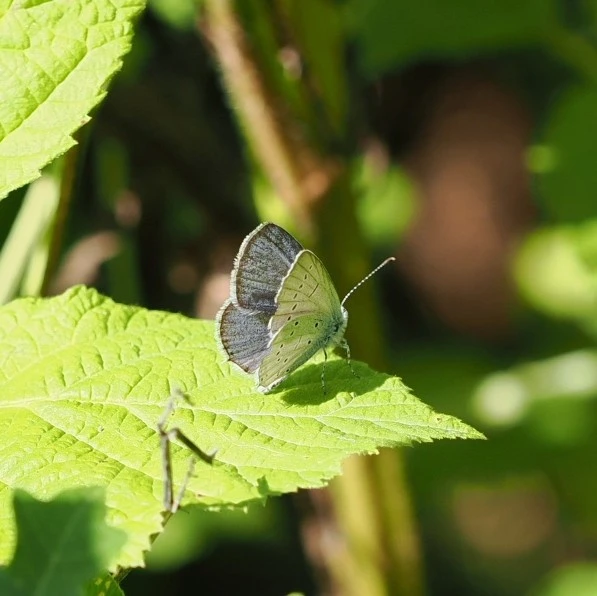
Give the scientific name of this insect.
Cupido decolorata (also Elkalyce decolorata)
